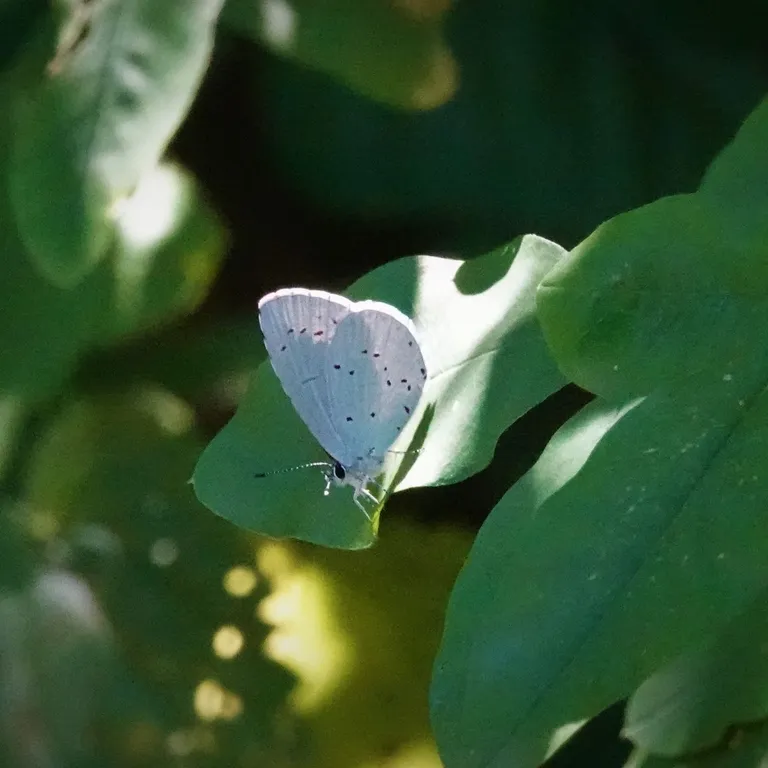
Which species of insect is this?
Celastrina argiolus
